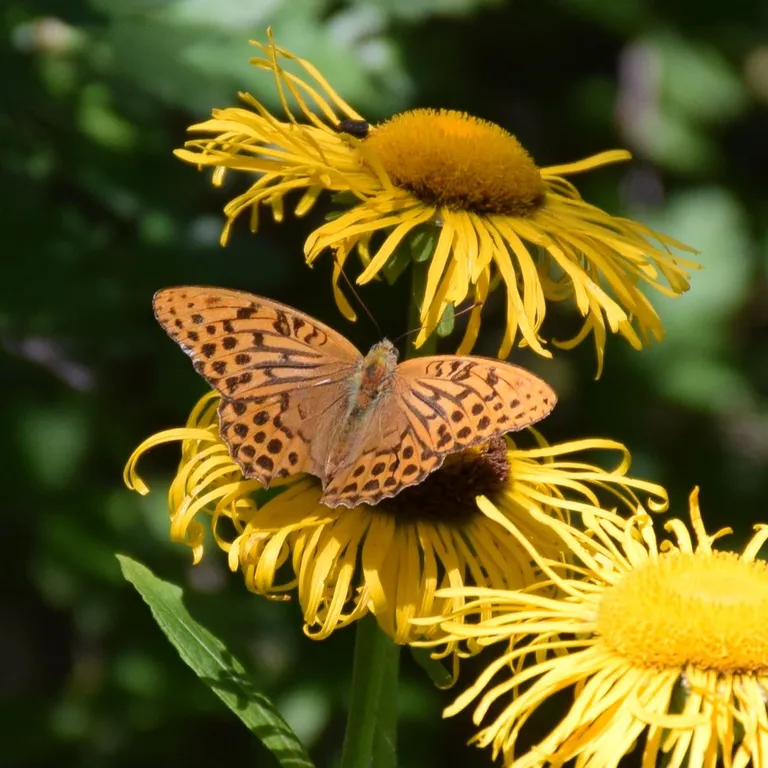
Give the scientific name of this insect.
Argynnis paphia
